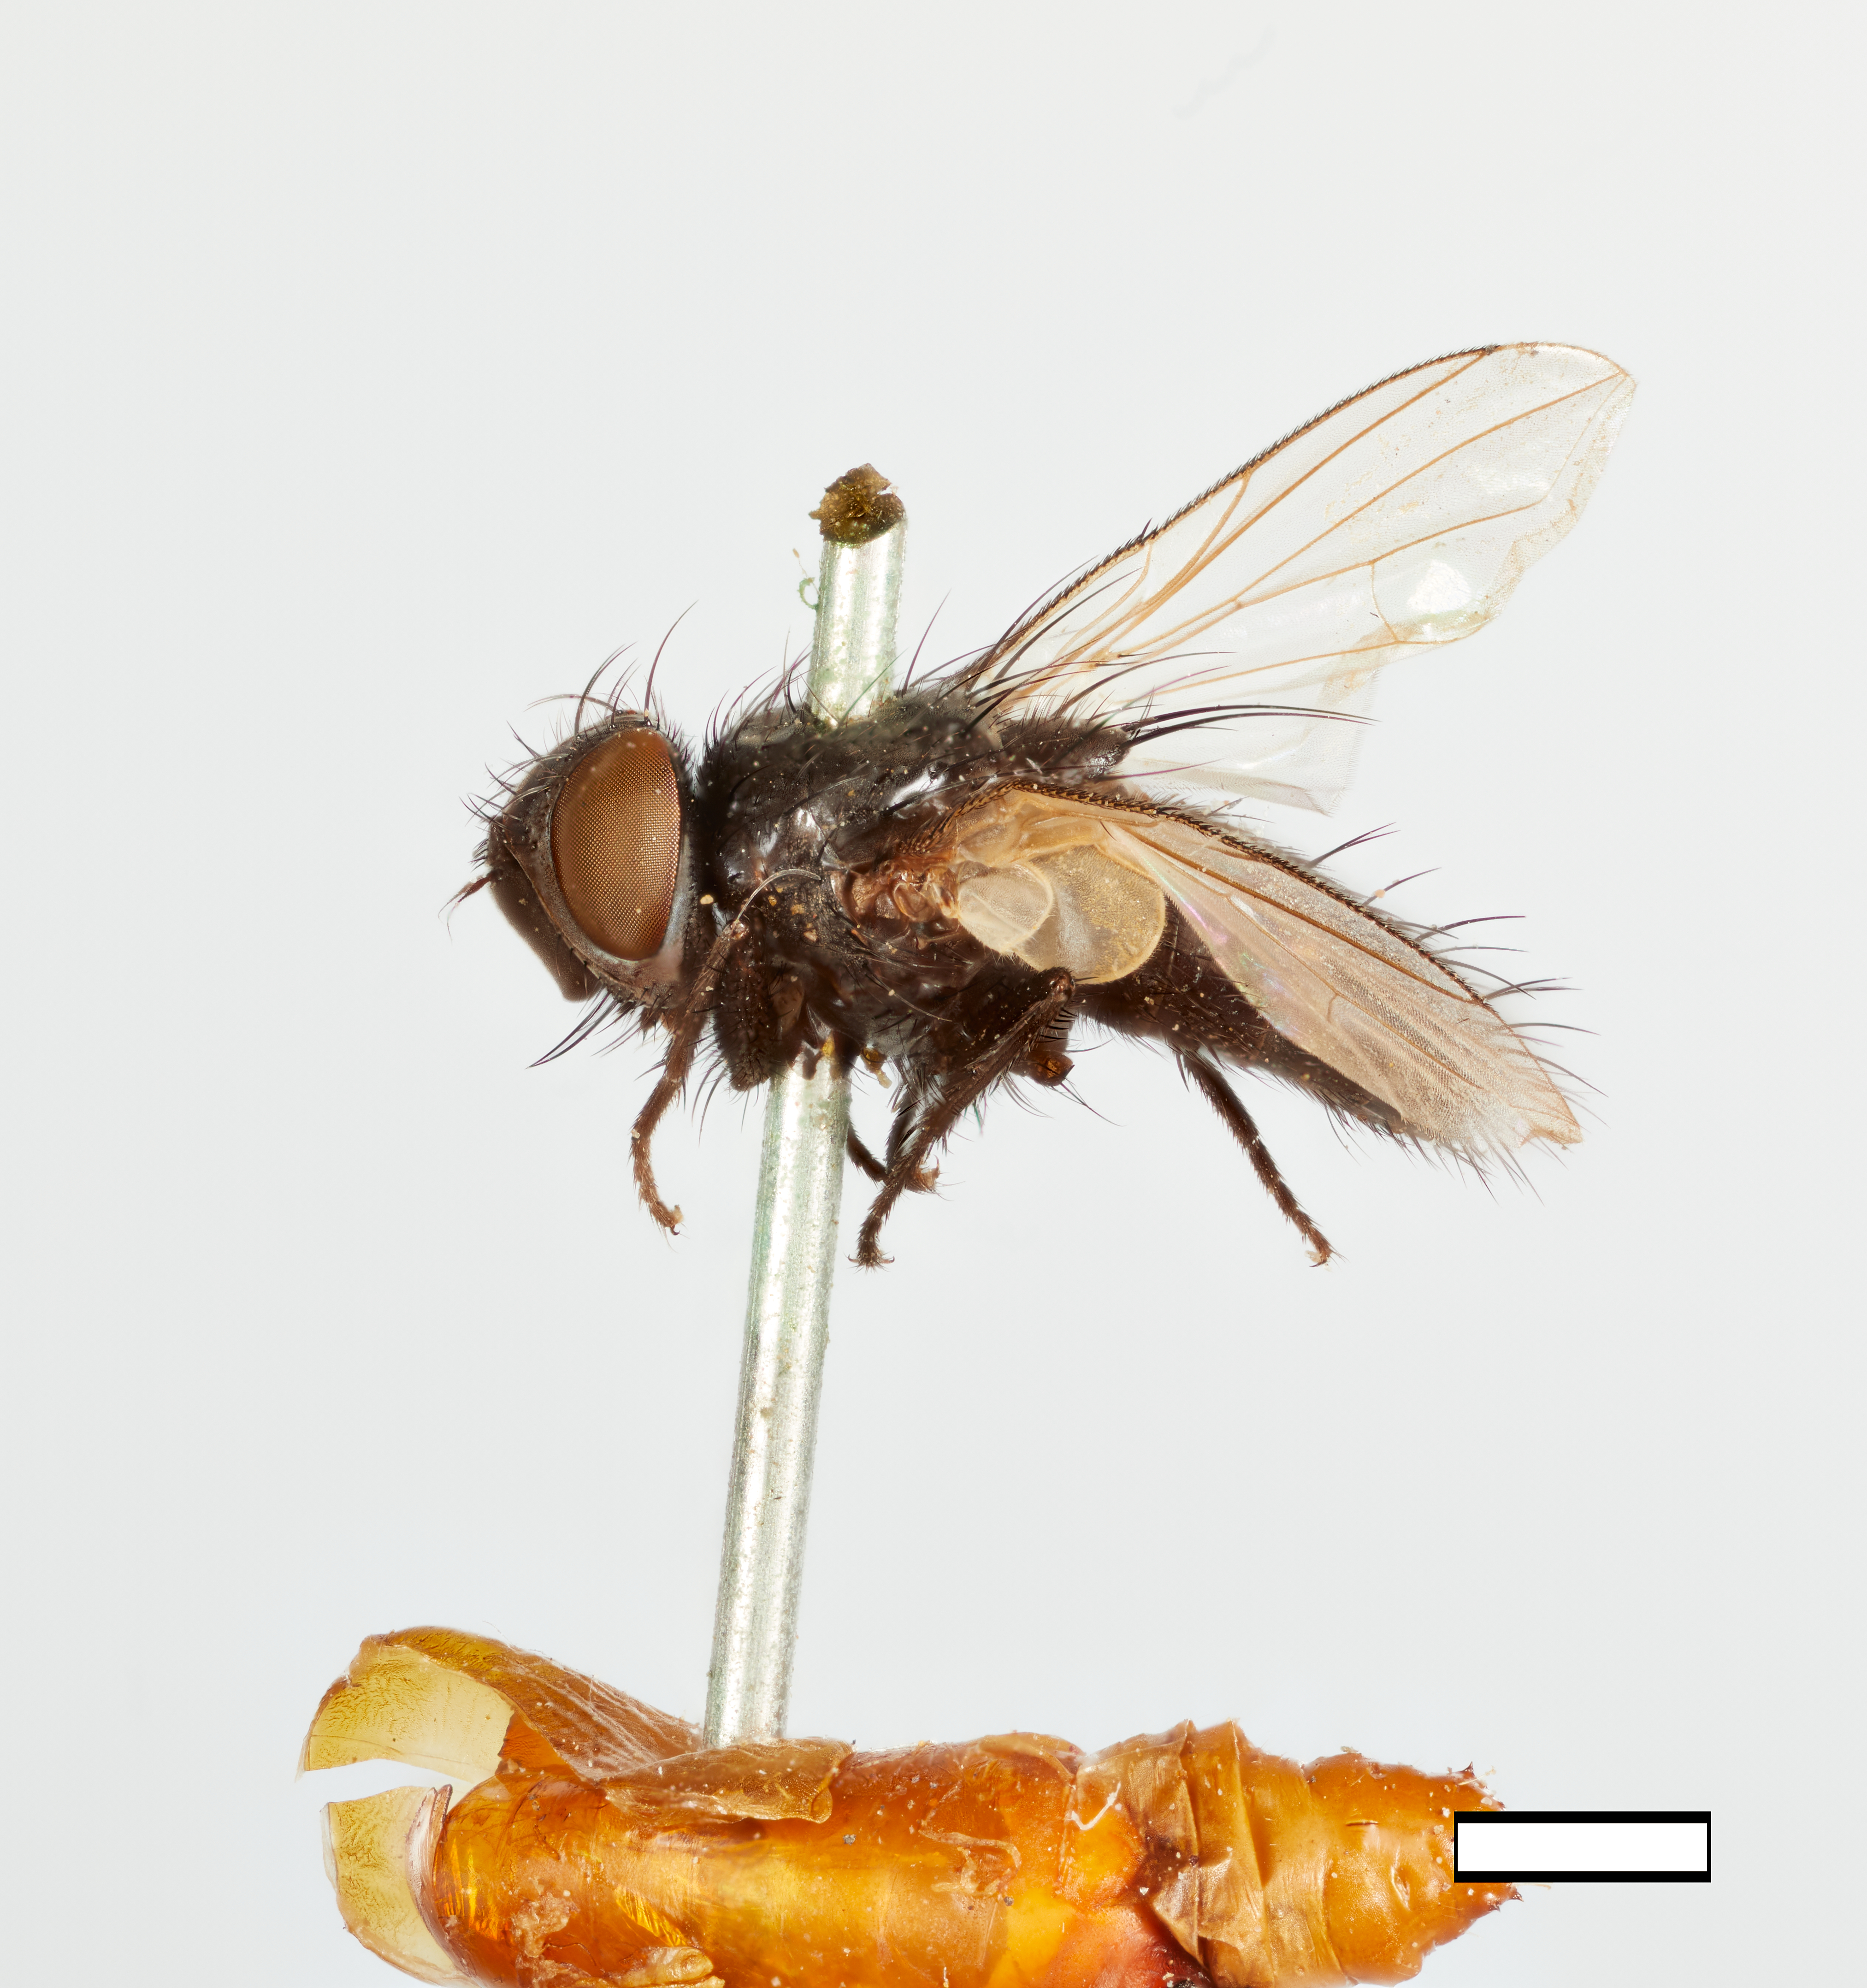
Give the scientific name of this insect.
Elodia subfasciata
